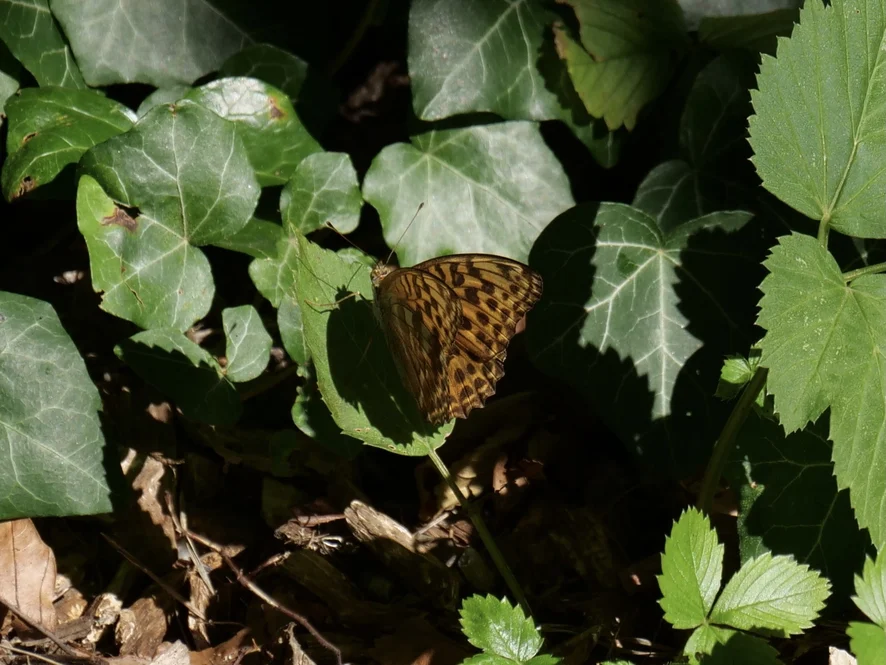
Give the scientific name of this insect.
Argynnis paphia
